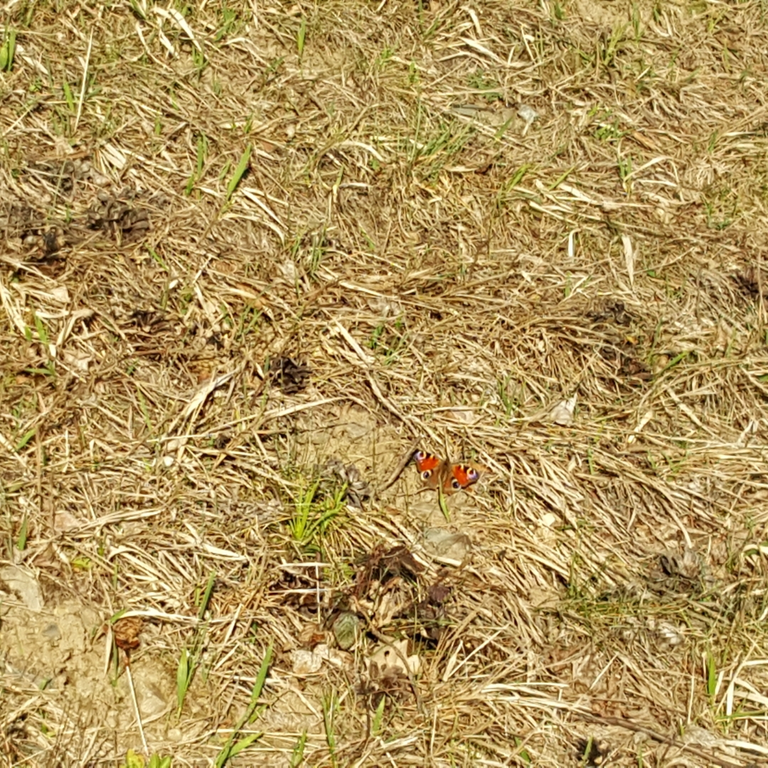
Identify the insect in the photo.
Aglais io
